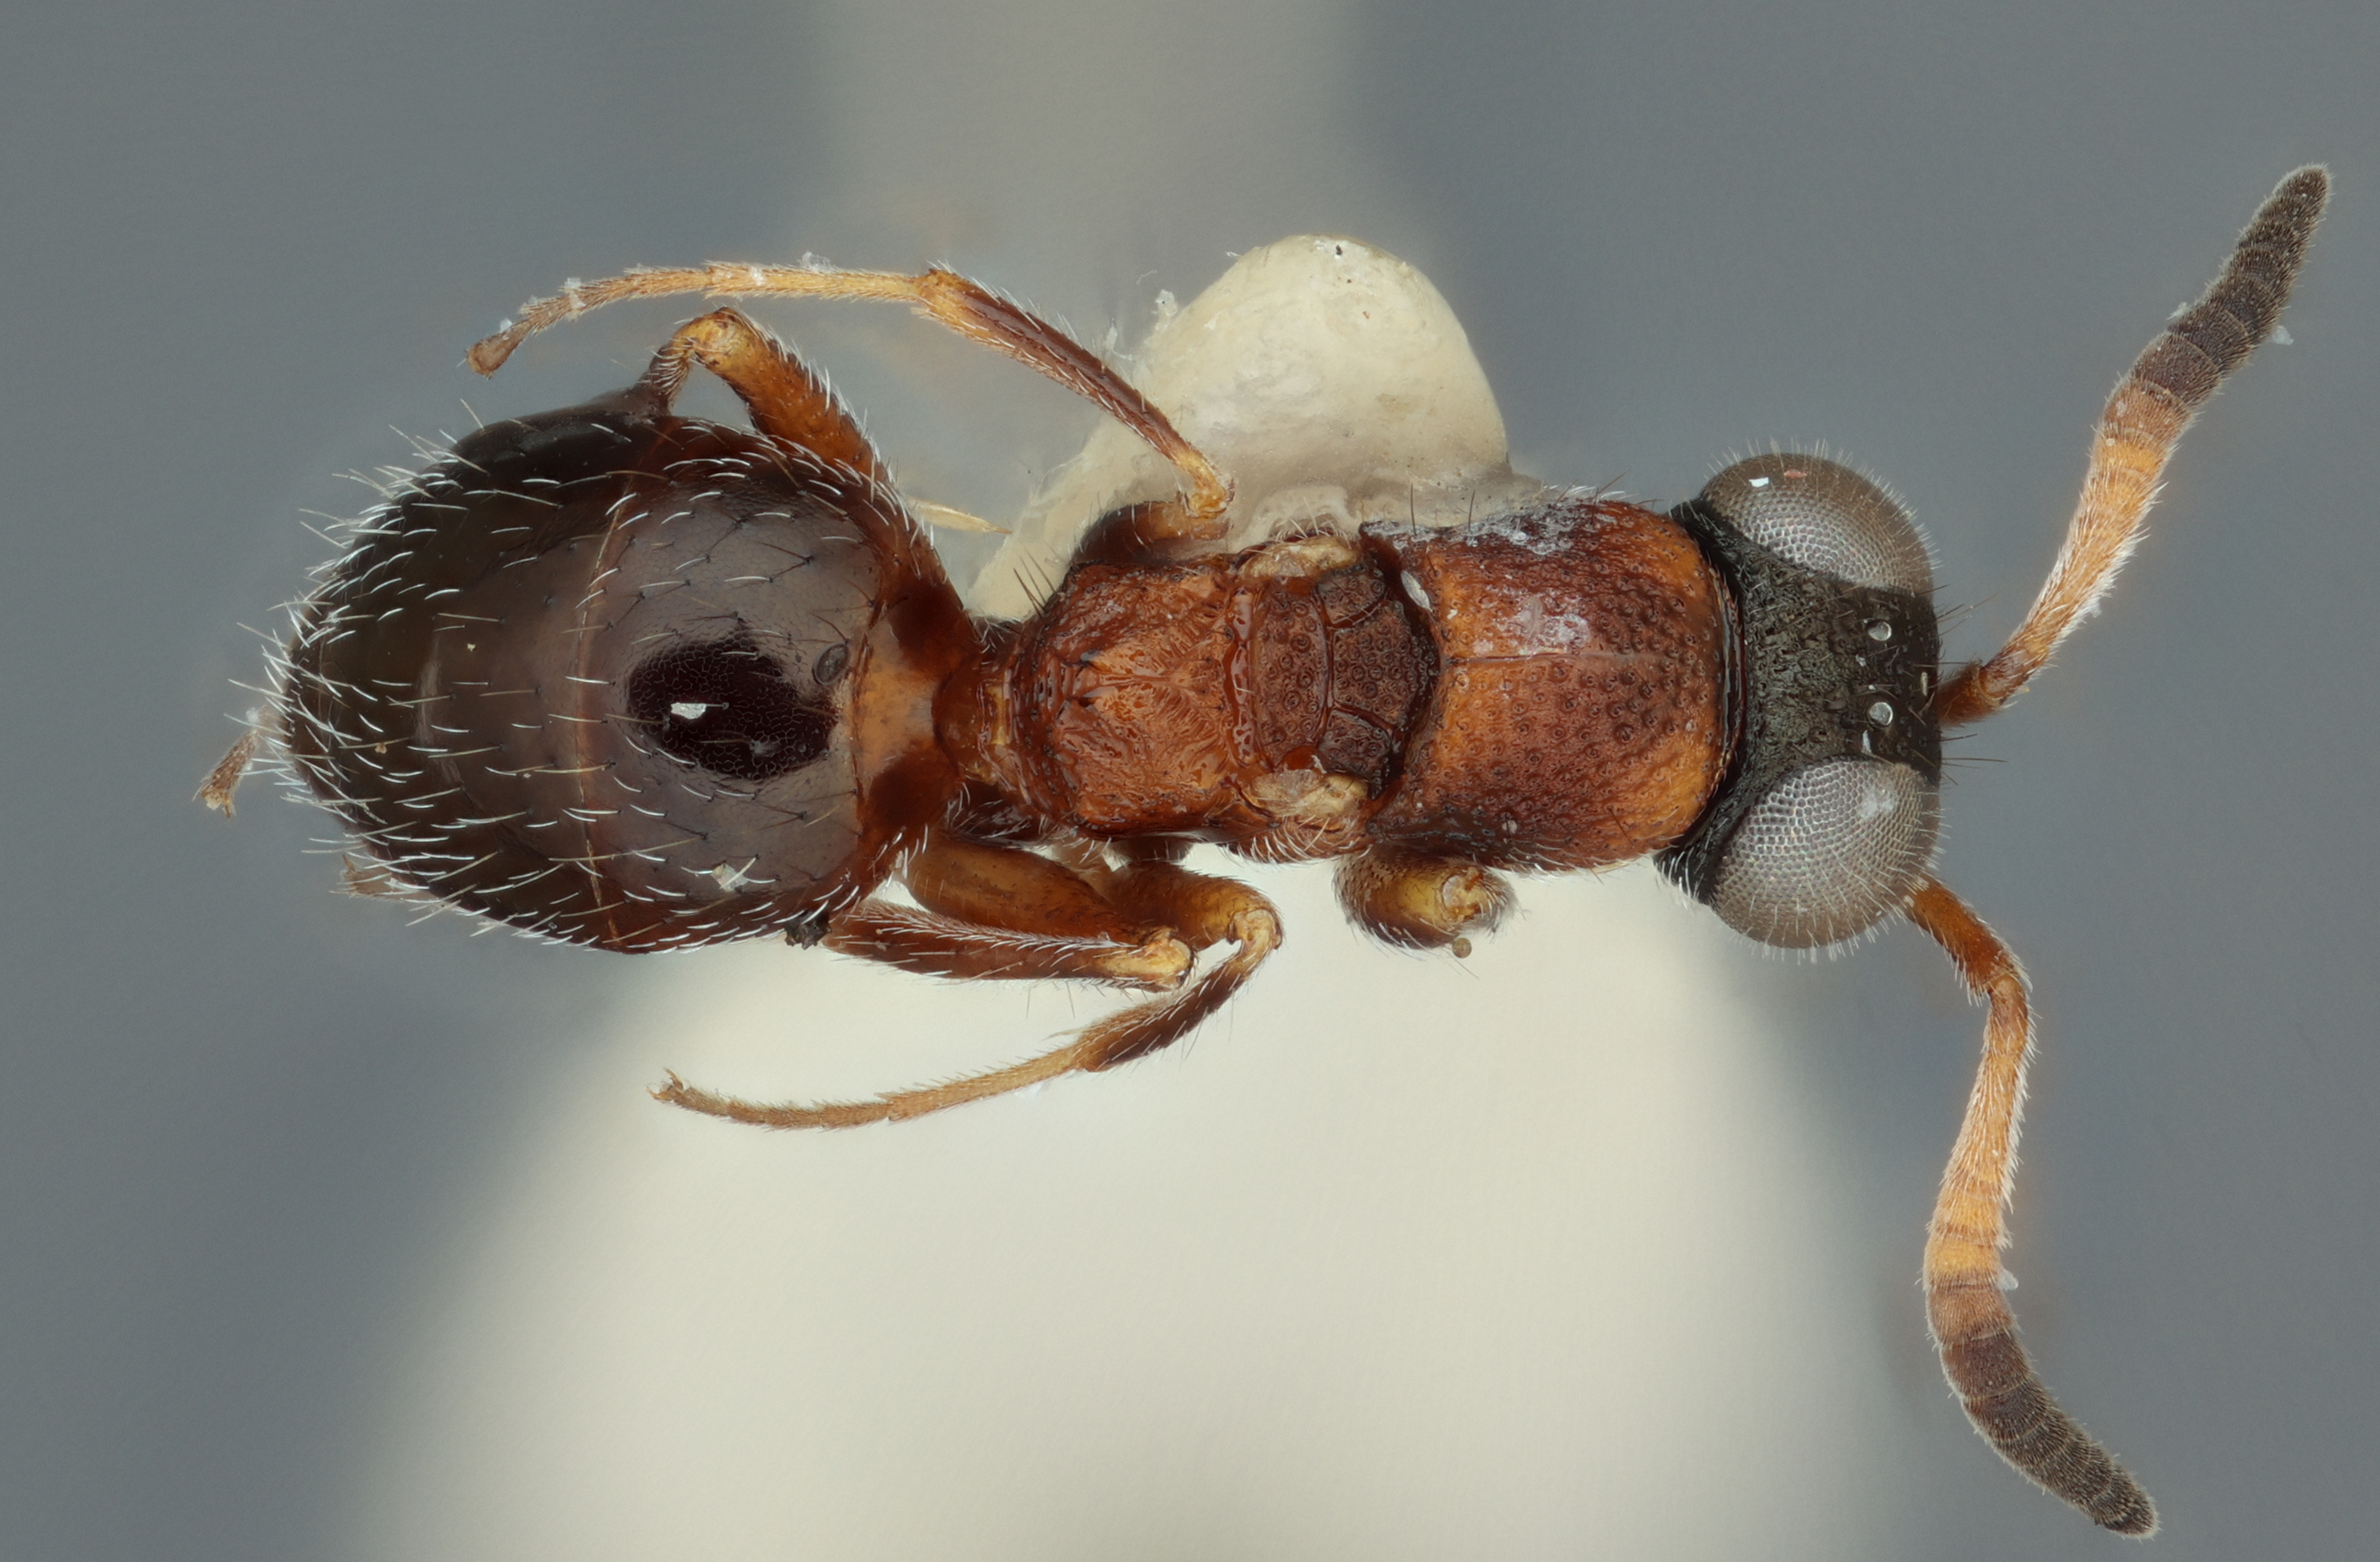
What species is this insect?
Baeosega laticeps
